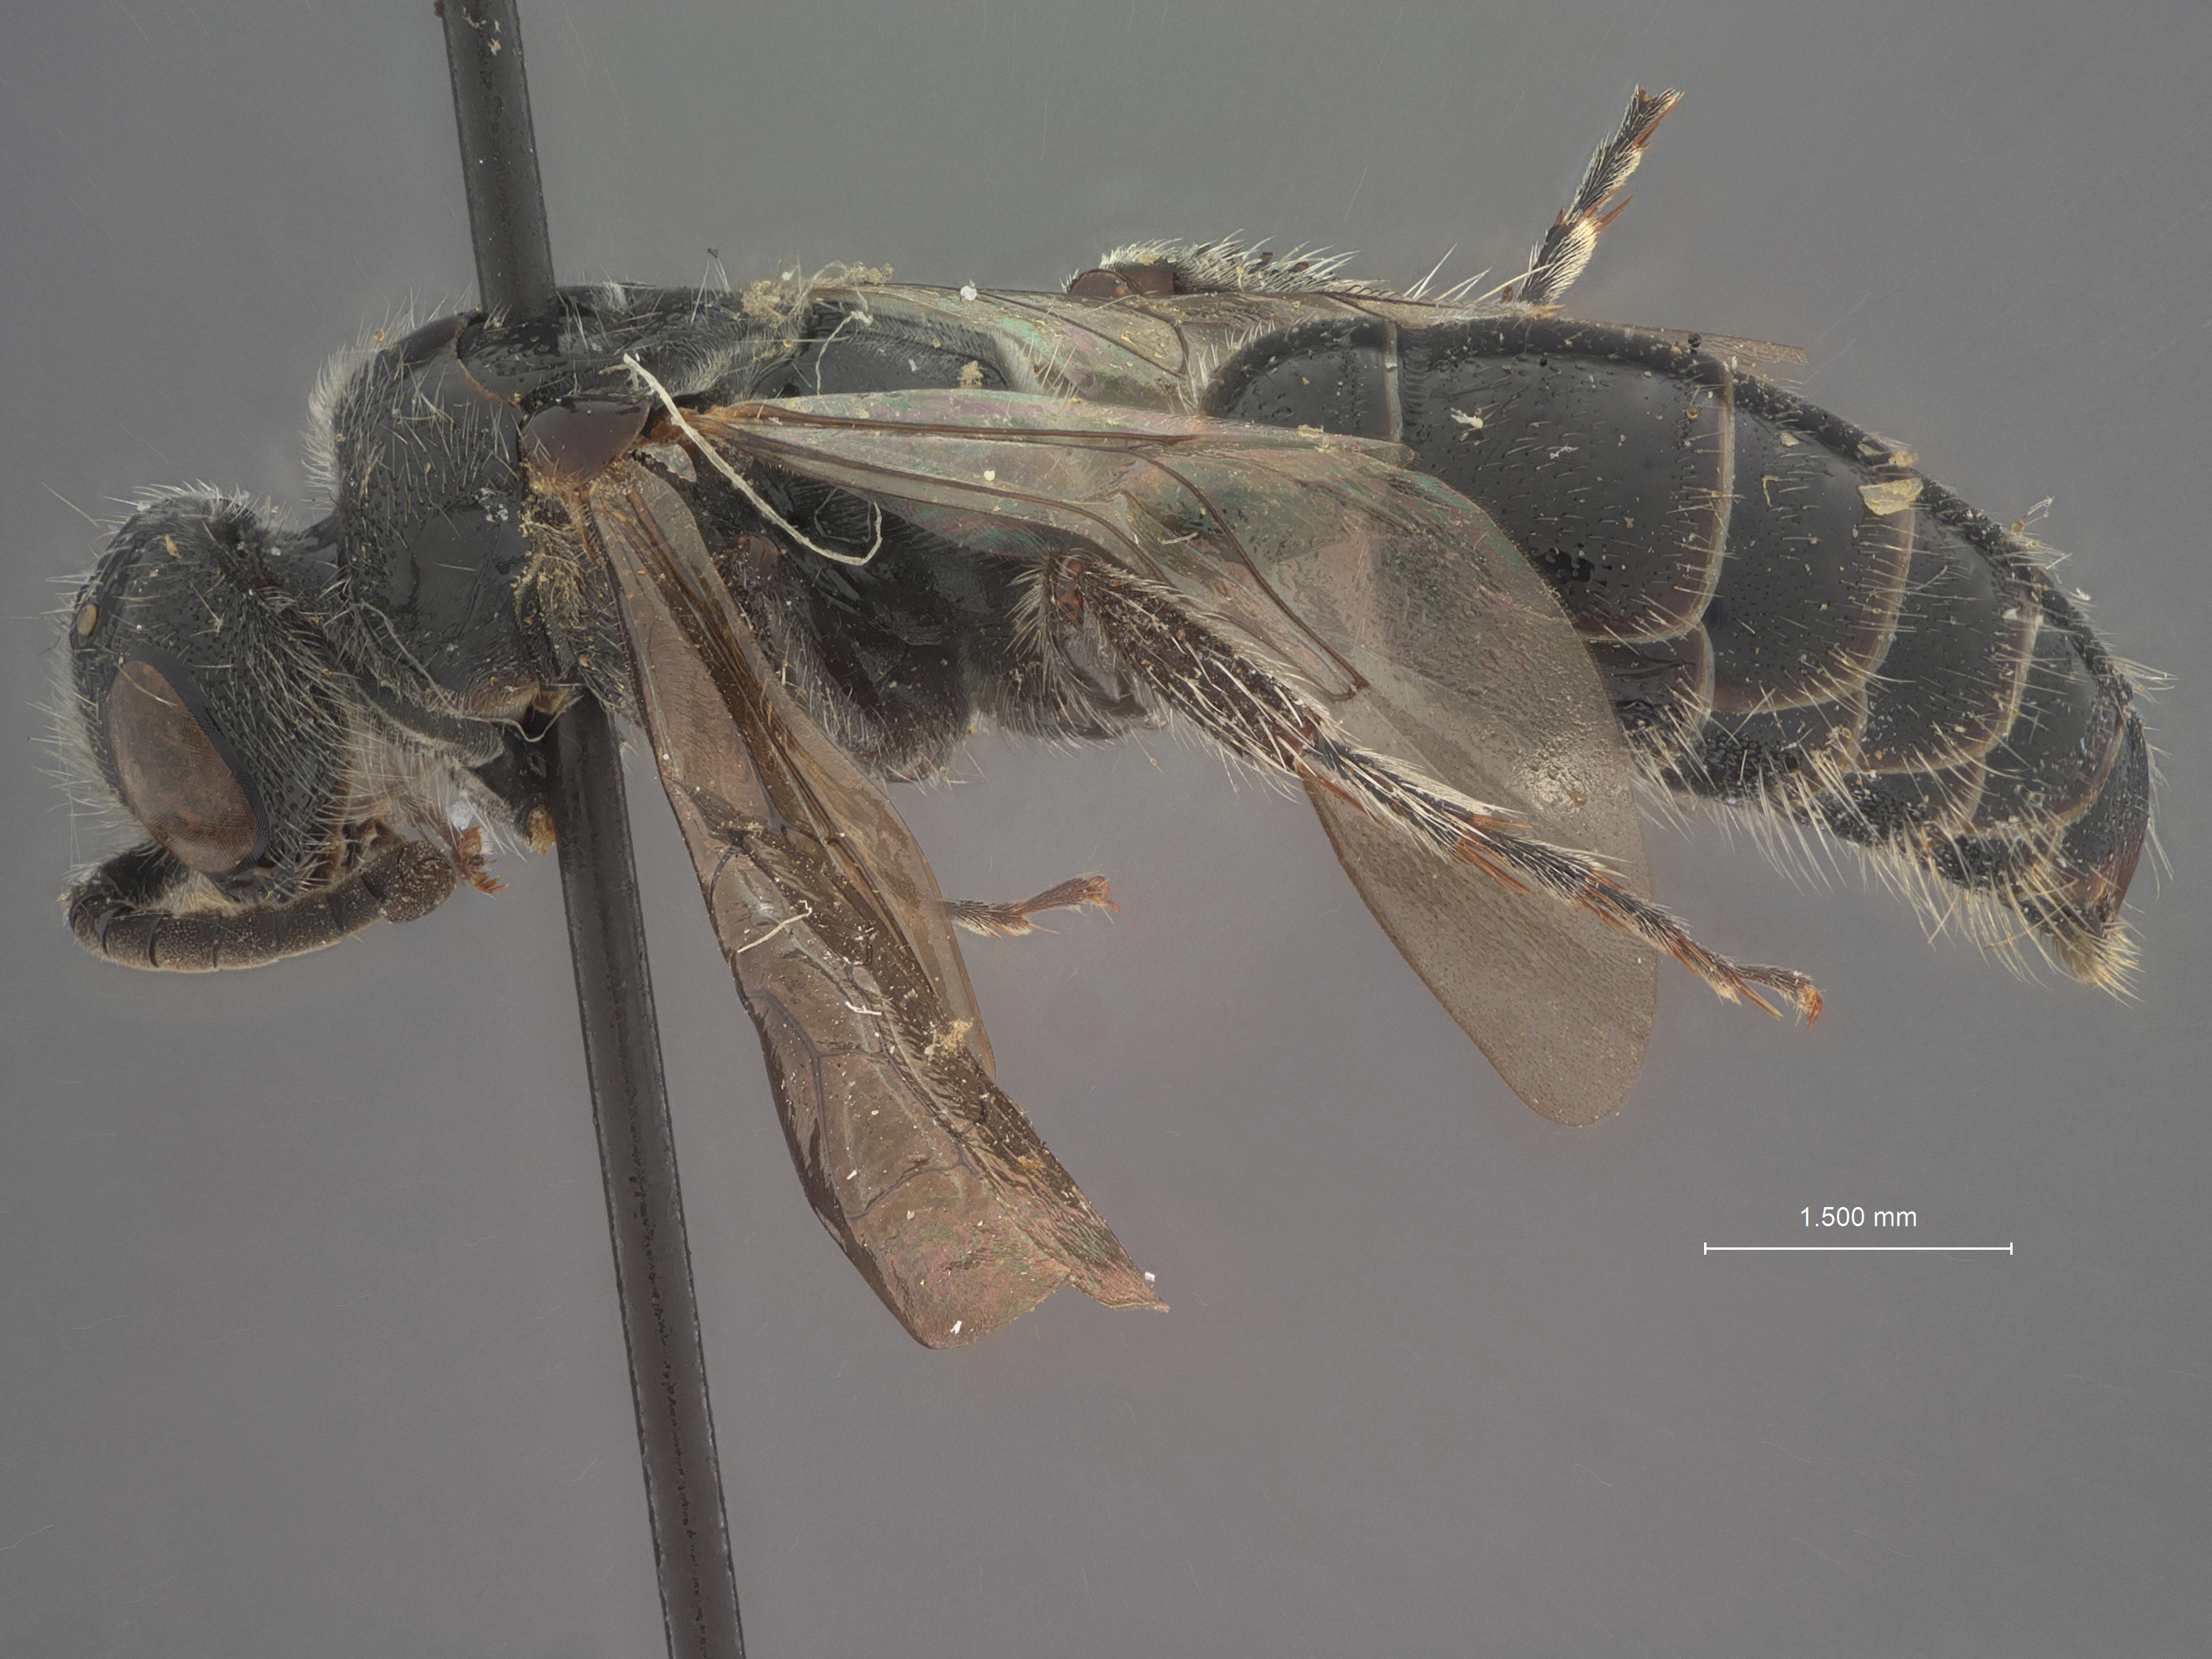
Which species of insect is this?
Tiphia matura
